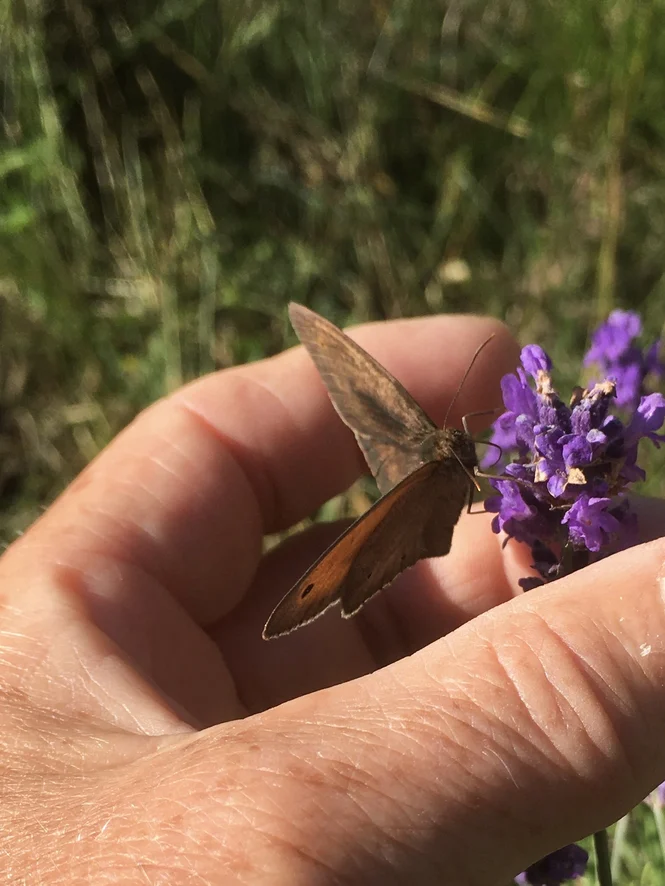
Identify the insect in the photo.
Maniola jurtina
